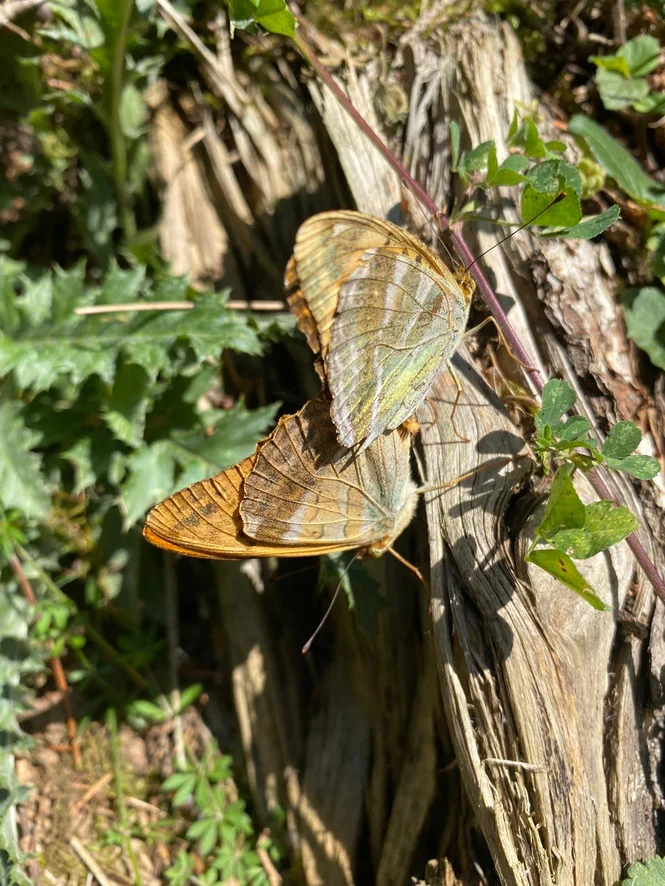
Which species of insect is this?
Argynnis paphia
